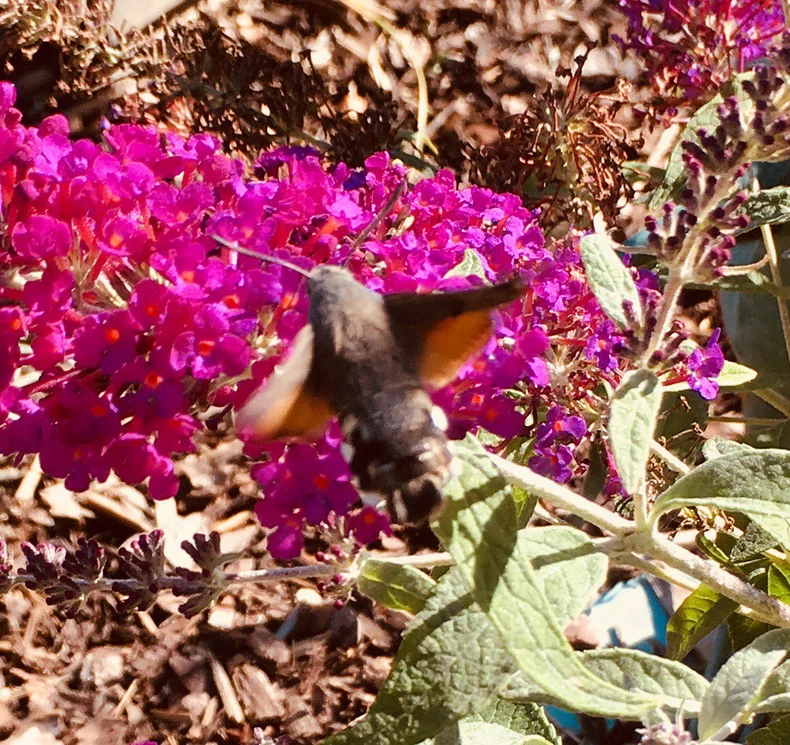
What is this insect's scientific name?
Macroglossum stellatarum
